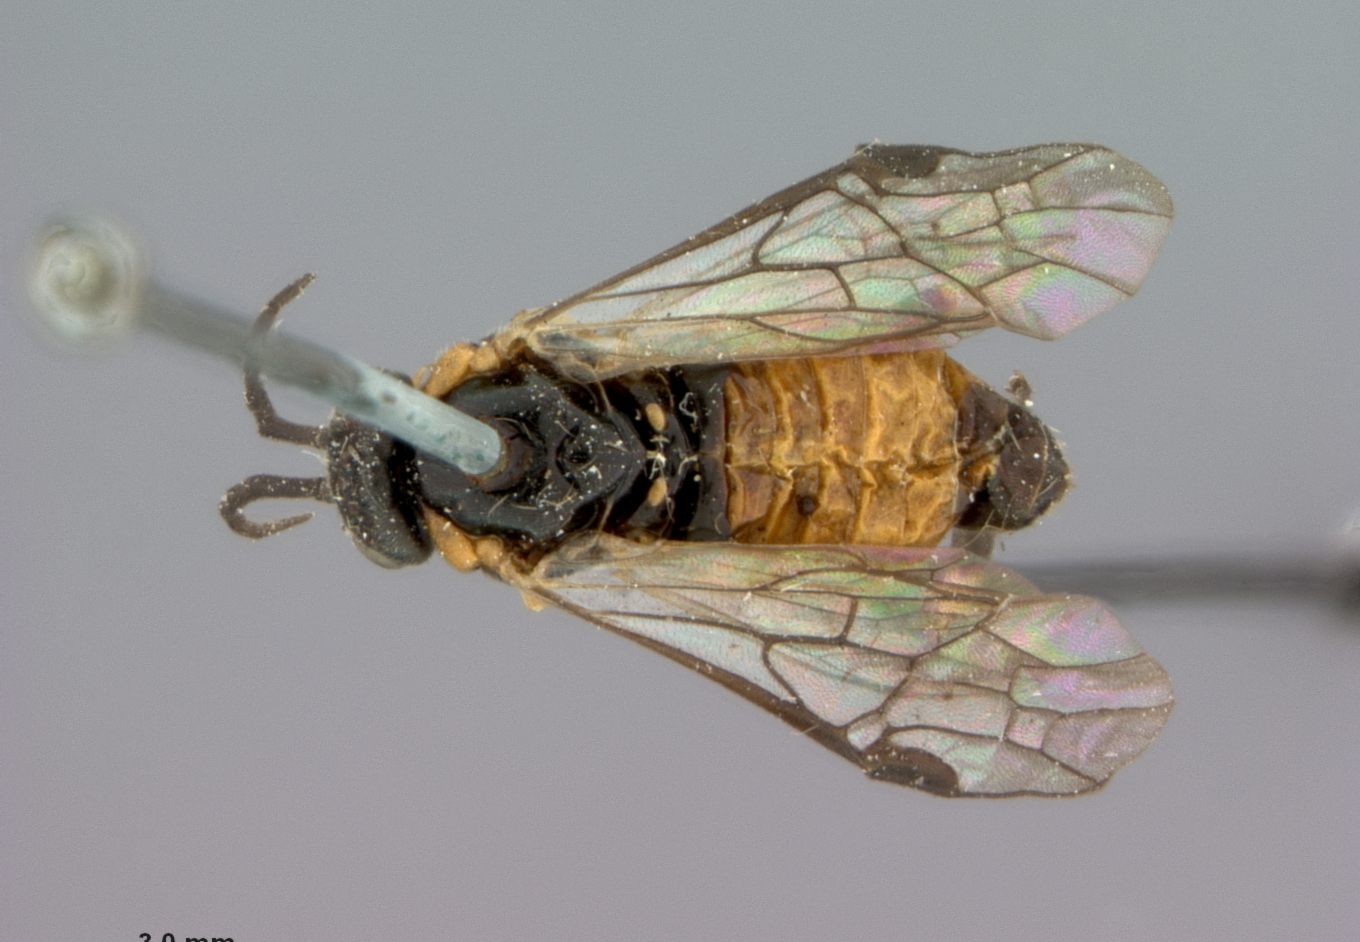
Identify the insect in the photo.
Pteronus dyari
